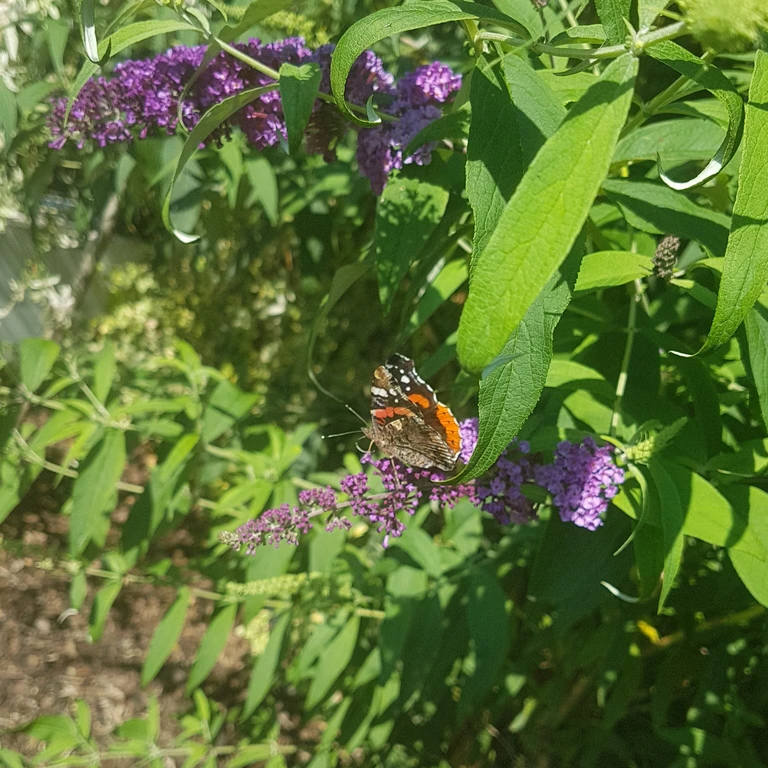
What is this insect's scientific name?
Vanessa atalanta
